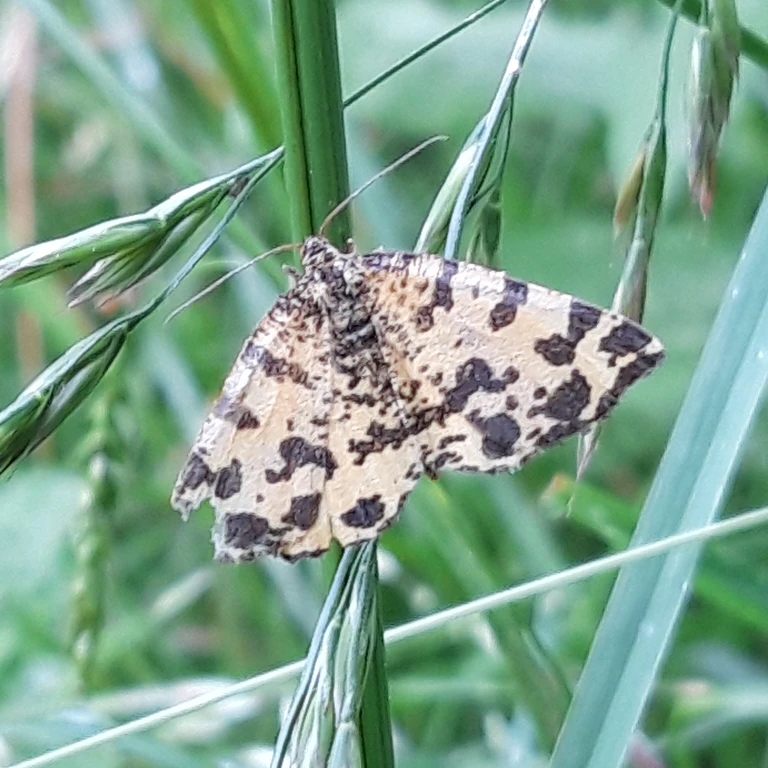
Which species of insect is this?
Pseudopanthera macularia
